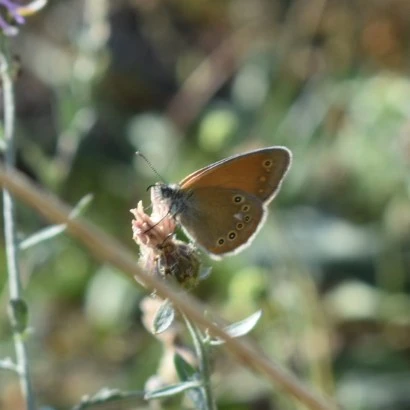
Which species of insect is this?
Coenonympha glycerion (also Coenonympha iphis)
